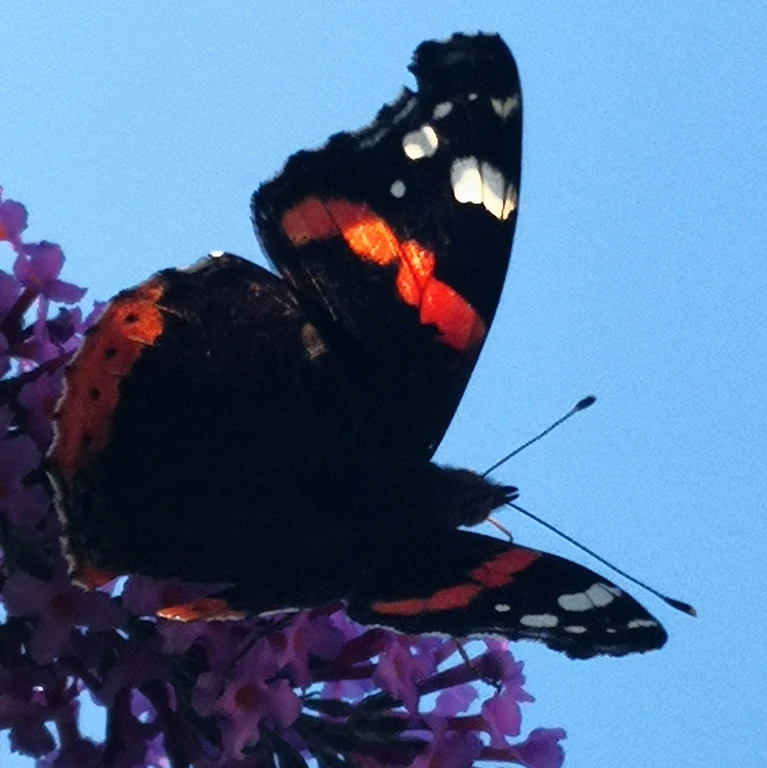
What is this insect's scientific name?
Vanessa atalanta
